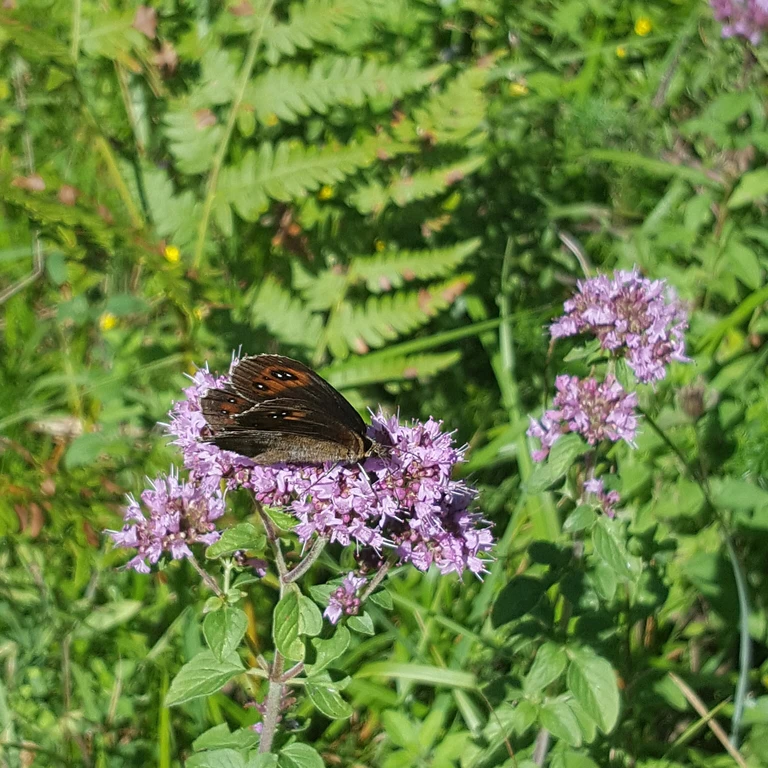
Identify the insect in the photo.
Erebia aethiops
